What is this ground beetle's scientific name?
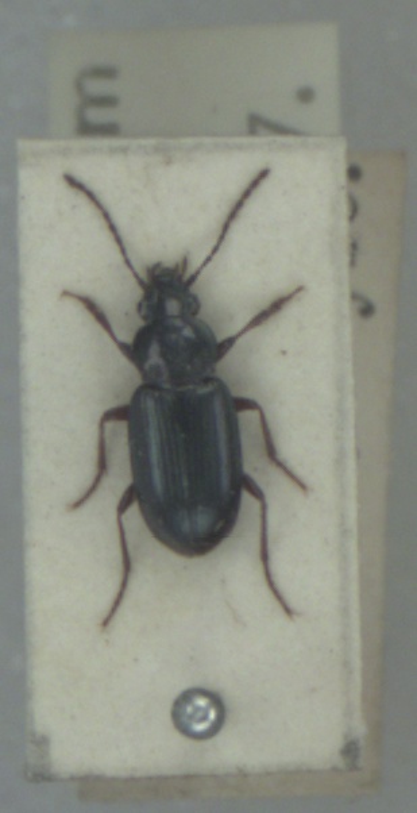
Pogonus chalceus
